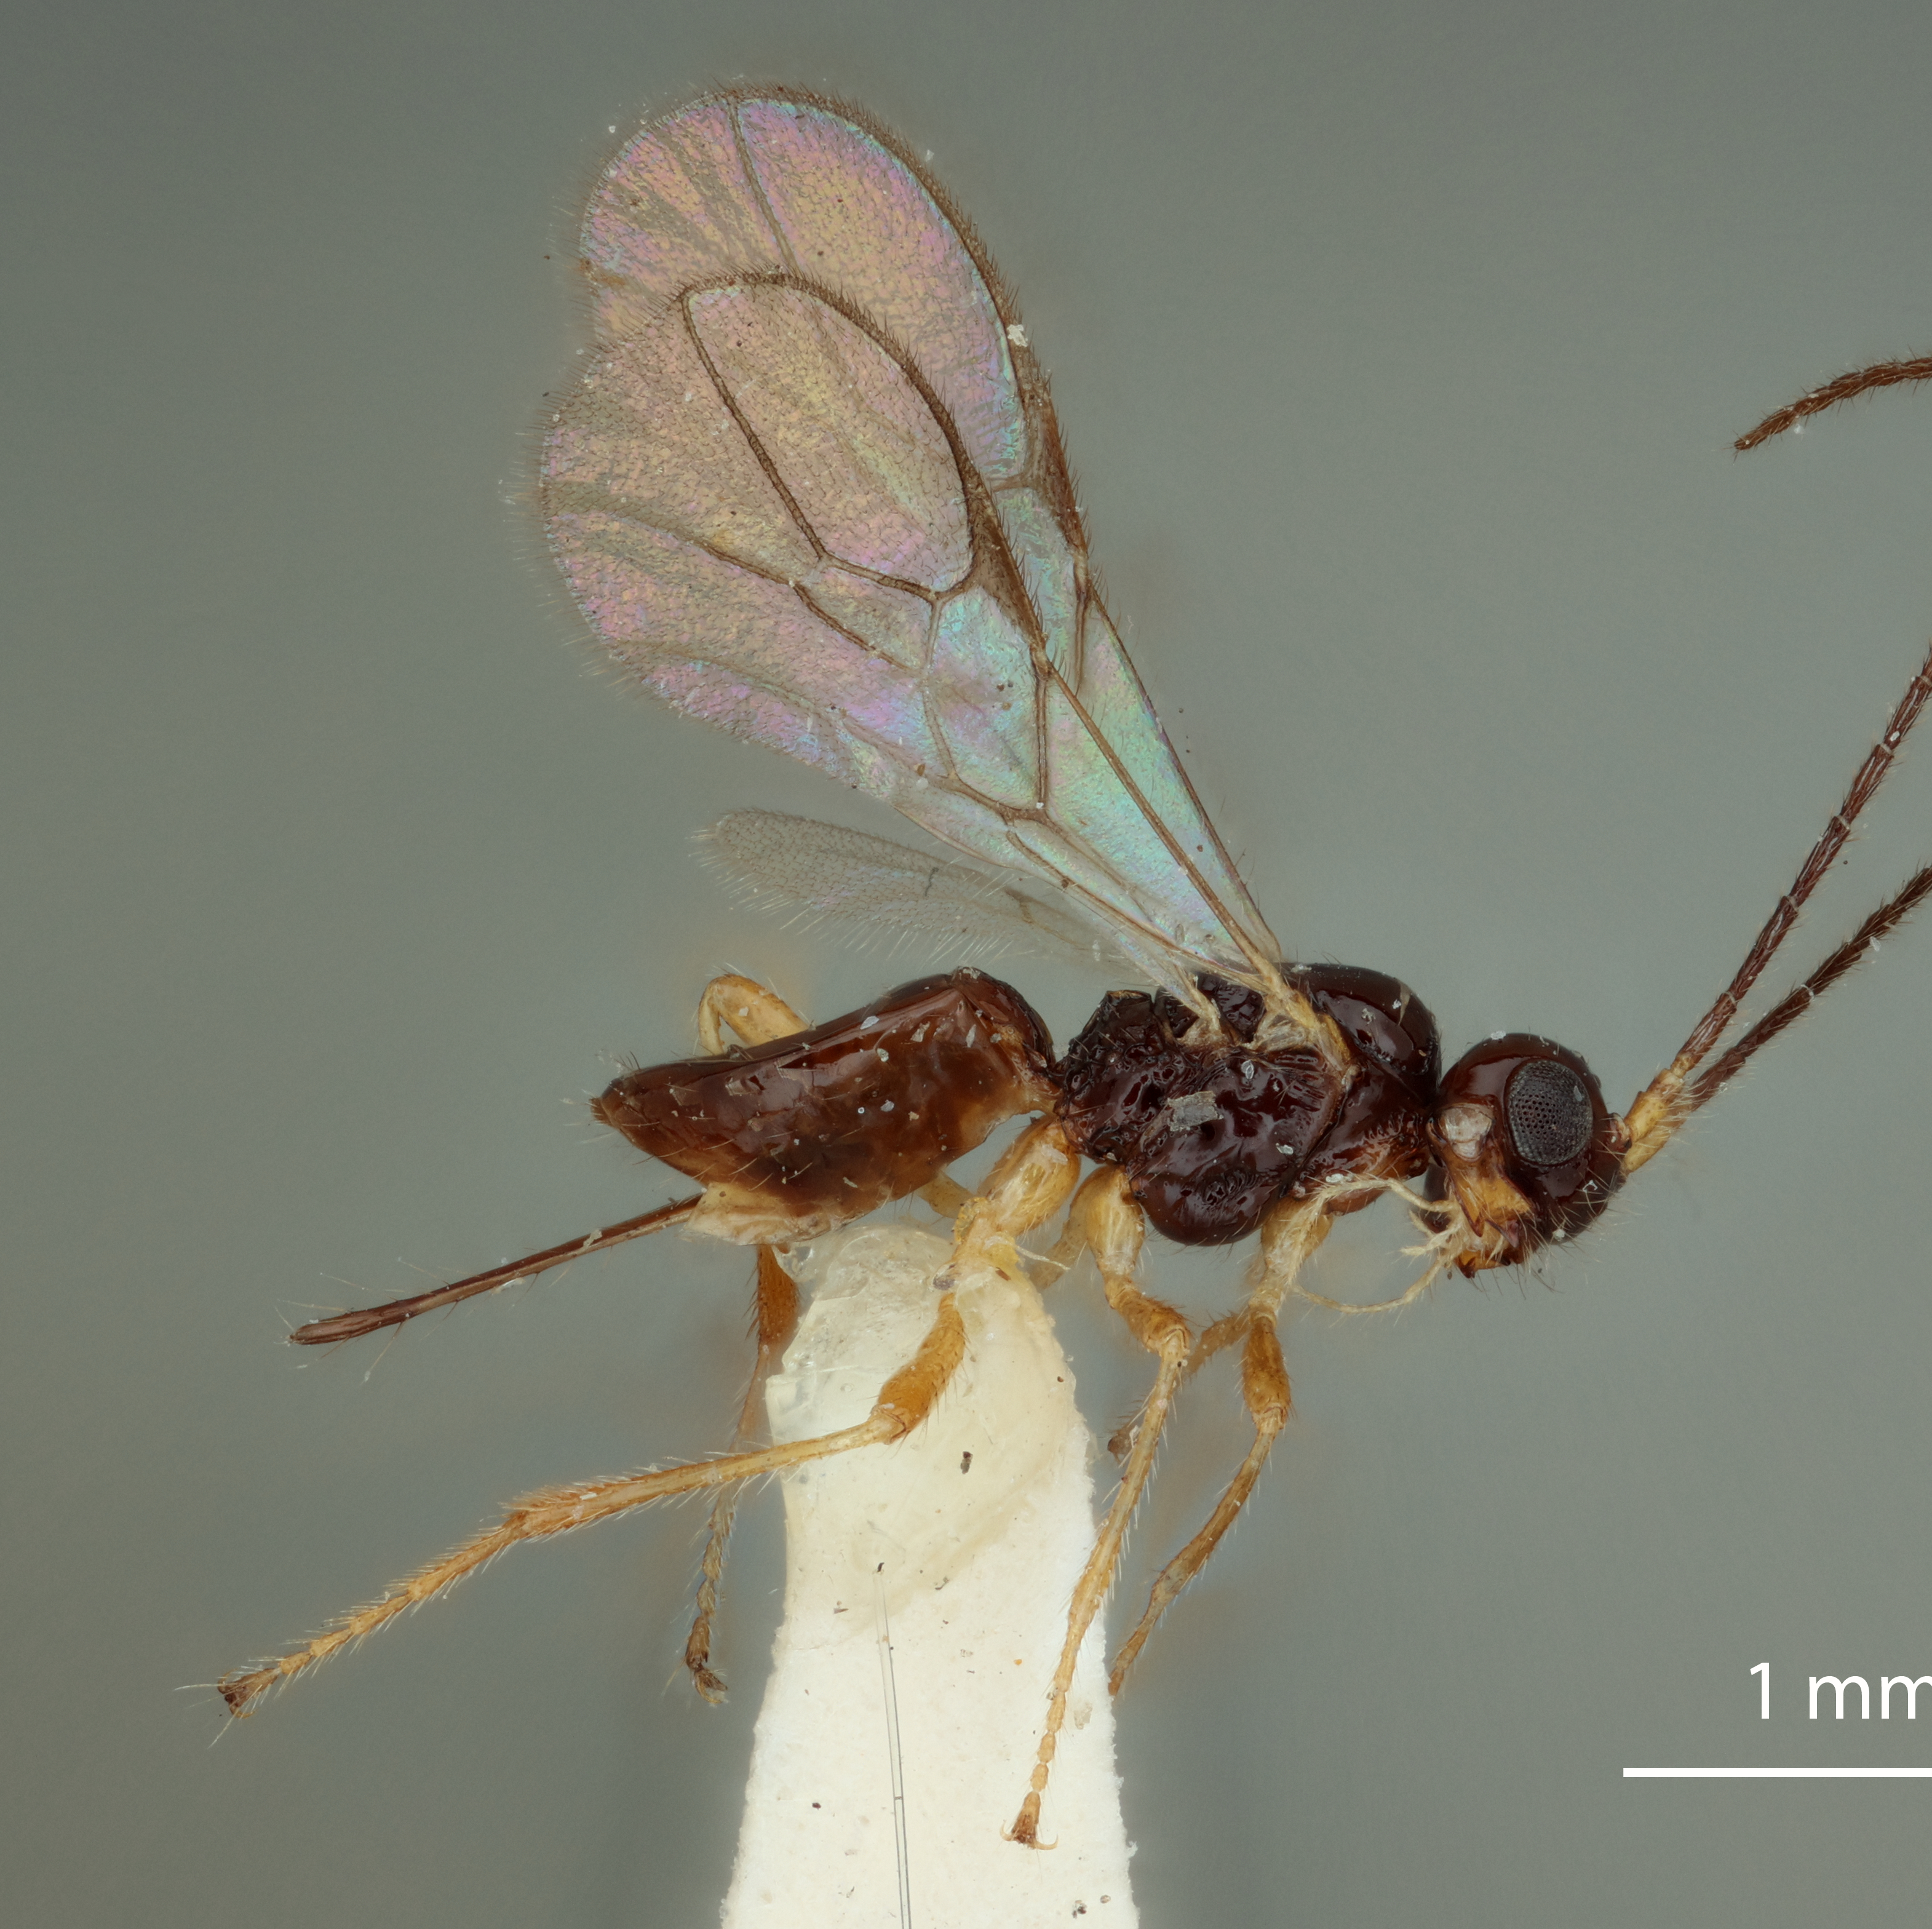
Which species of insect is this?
Aphaereta juddi
